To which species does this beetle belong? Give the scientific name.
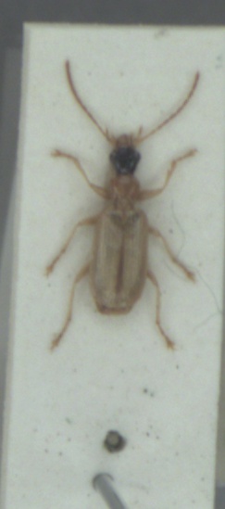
Demetrias atricapillus
